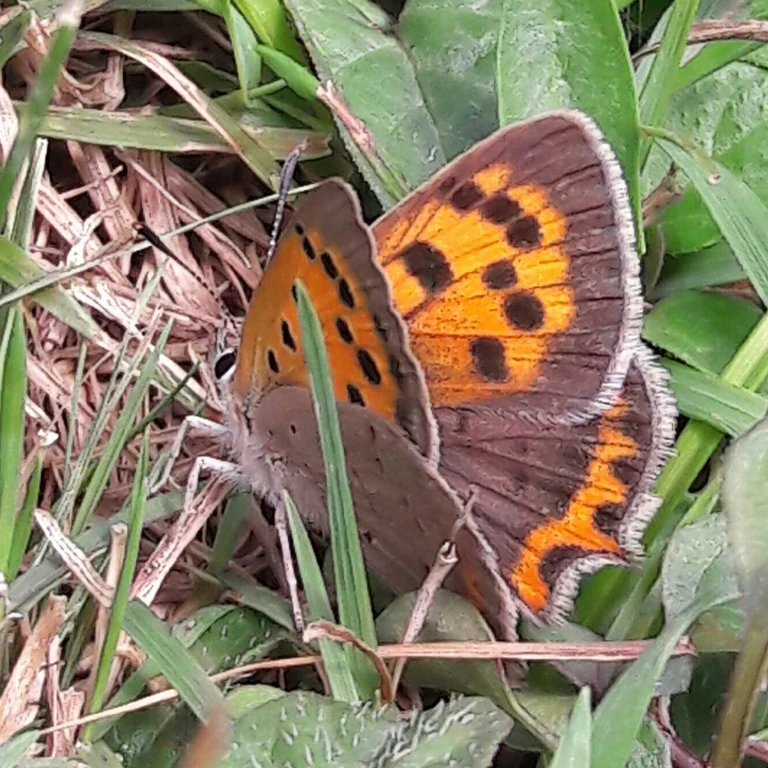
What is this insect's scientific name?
Lycaena phlaeas
